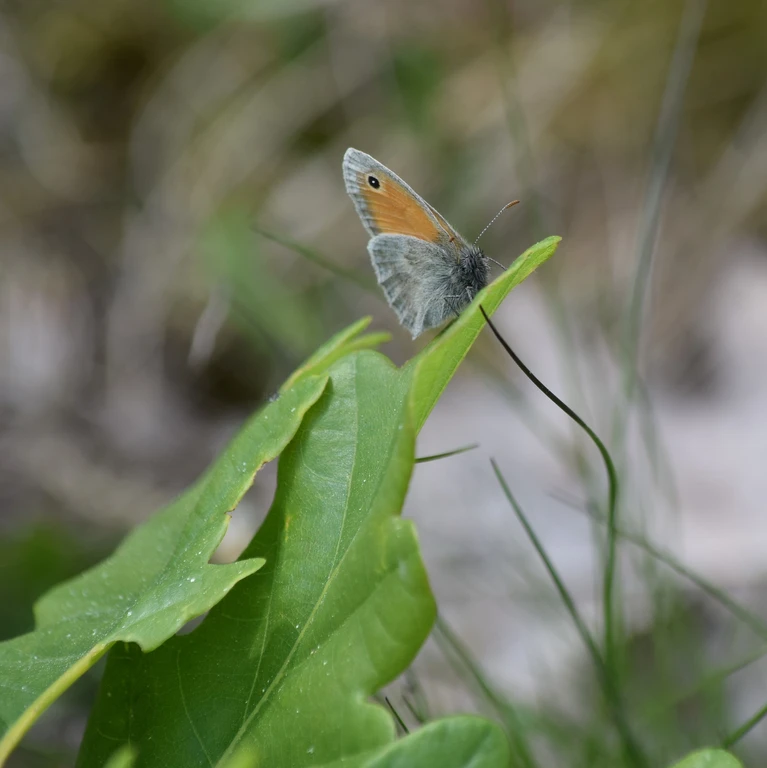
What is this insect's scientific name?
Coenonympha pamphilus
